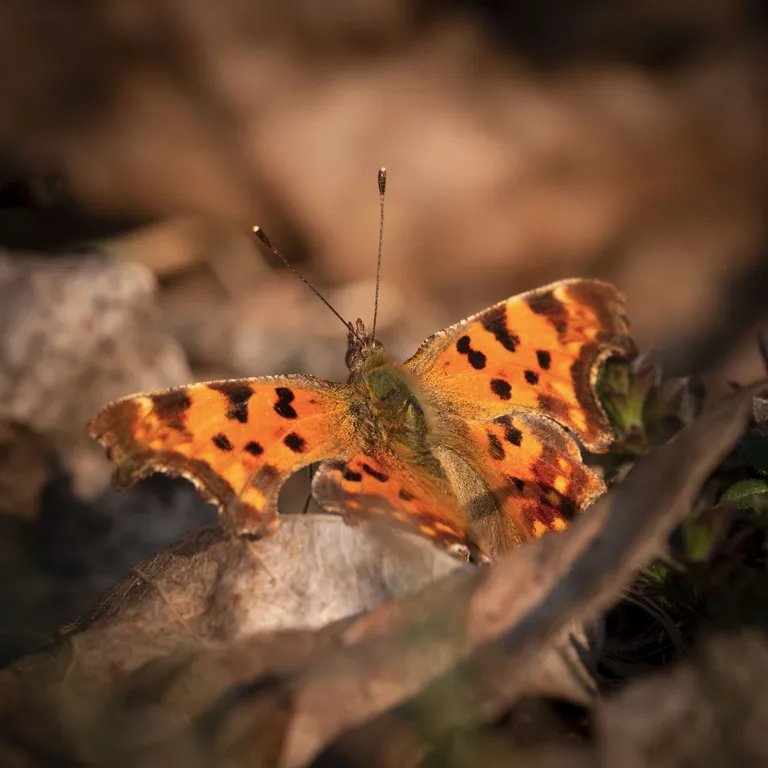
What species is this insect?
Polygonia c-album
